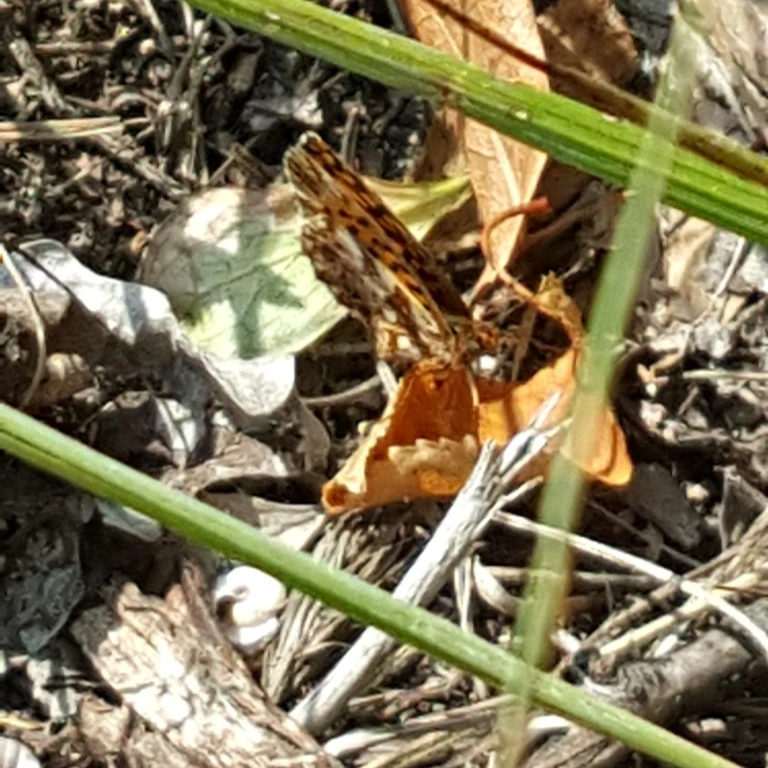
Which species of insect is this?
Boloria dia
